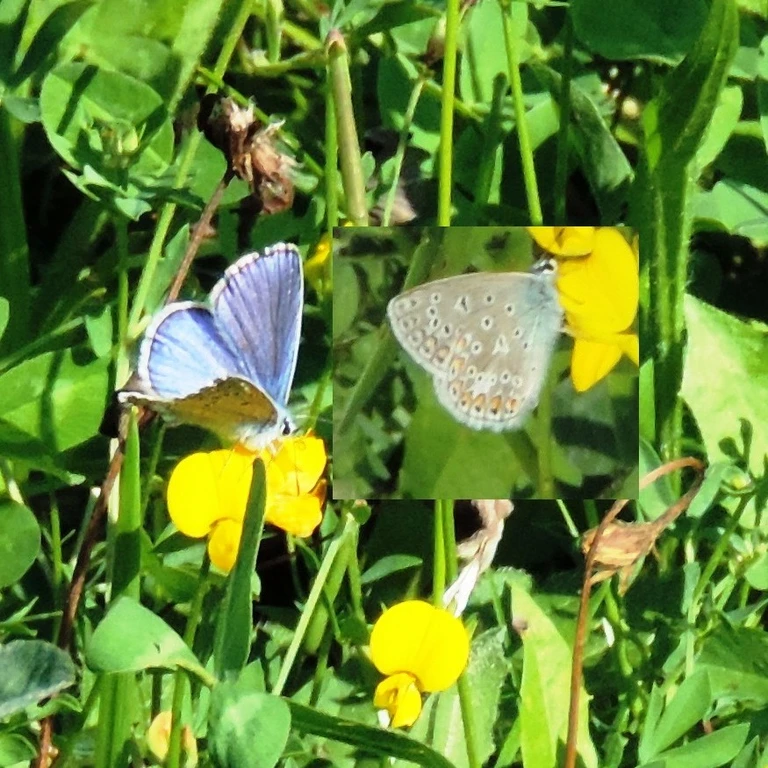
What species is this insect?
Polyommatus icarus
